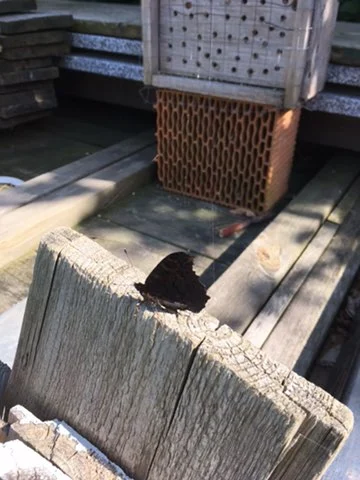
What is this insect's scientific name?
Aglais io
